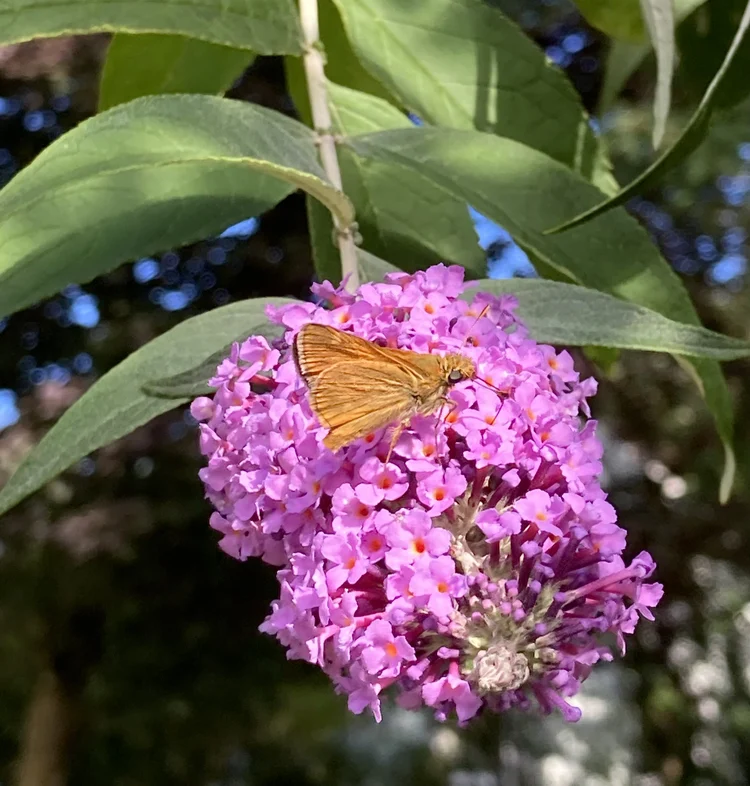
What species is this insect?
Ochlodes sylvanus (also Ochlodes venata)
